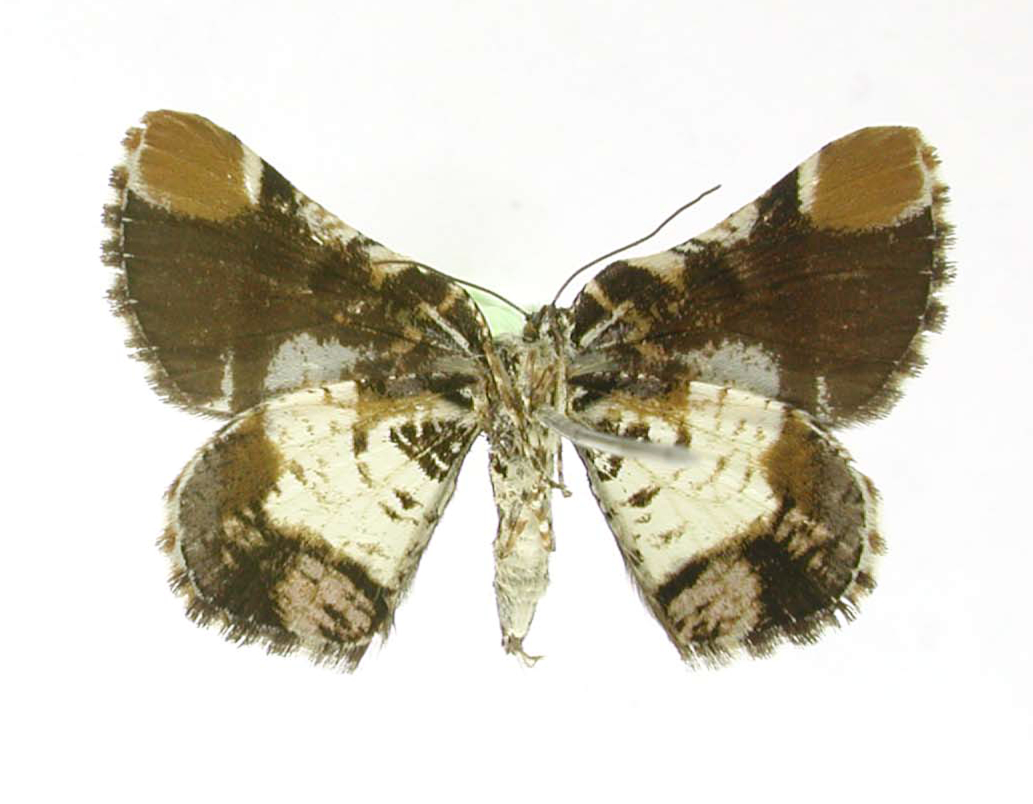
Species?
Scordylia lacrymosa
